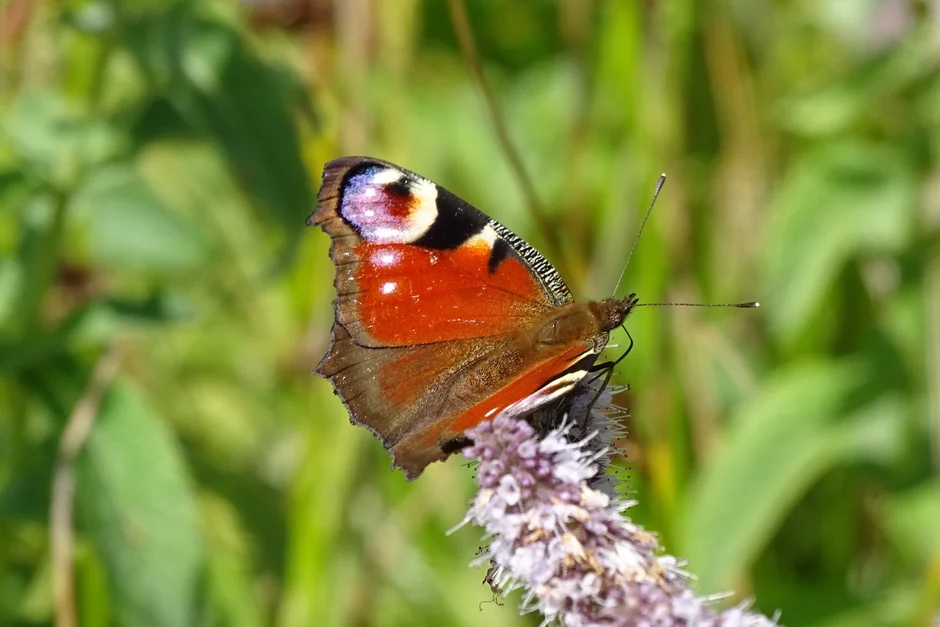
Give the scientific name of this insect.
Aglais io
